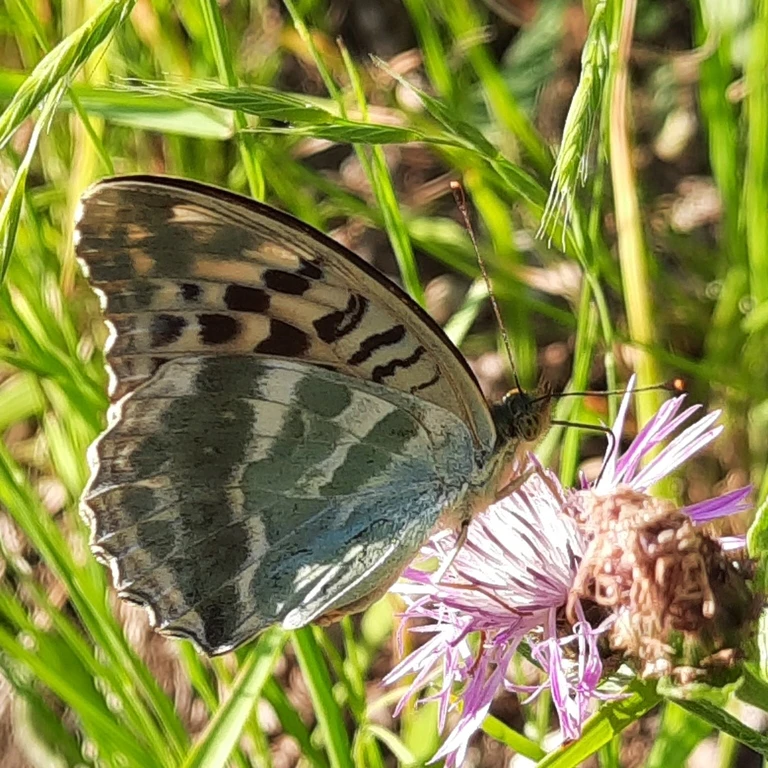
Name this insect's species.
Argynnis paphia
